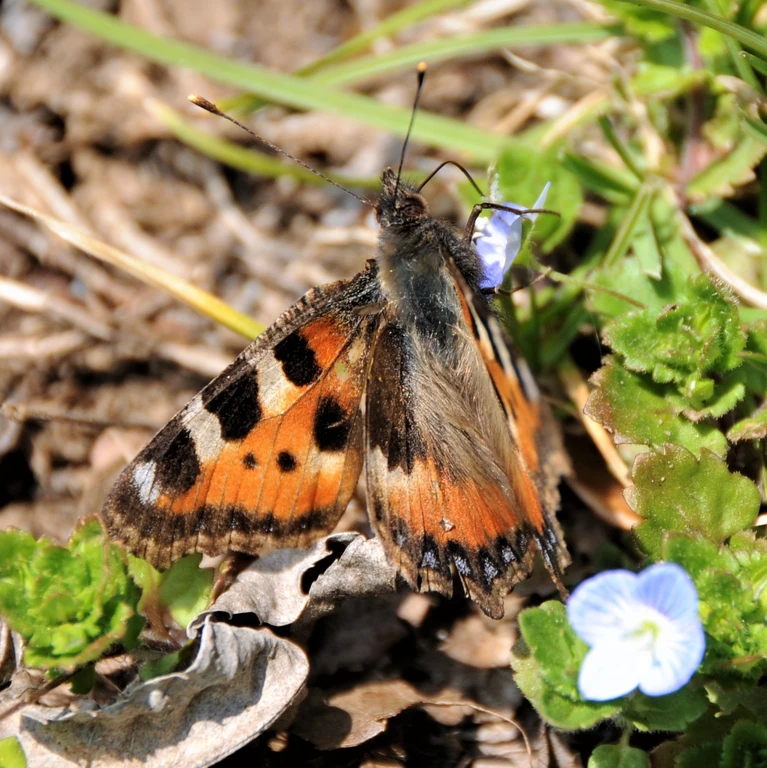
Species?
Aglais urticae
